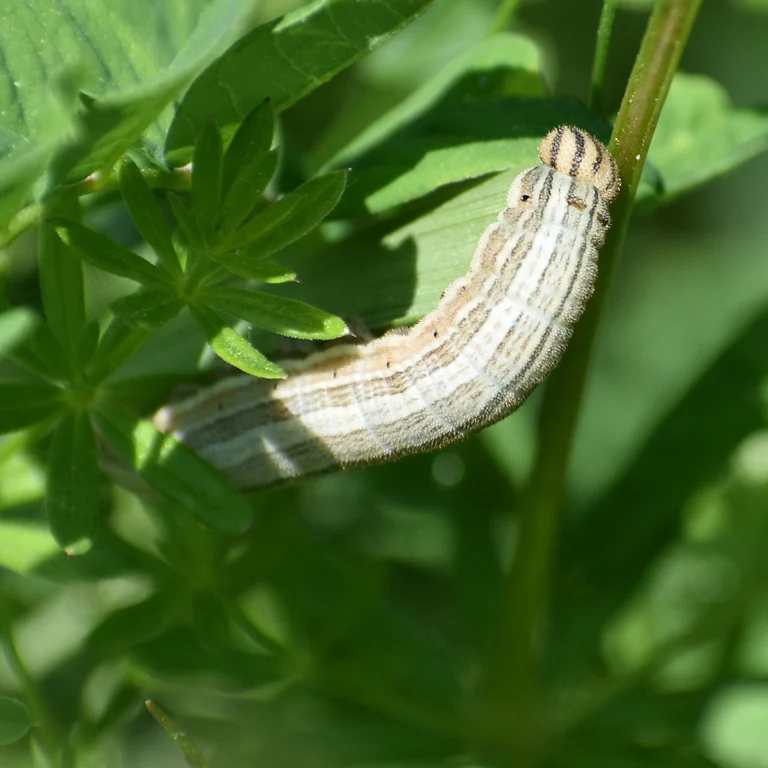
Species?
Brintesia circe
